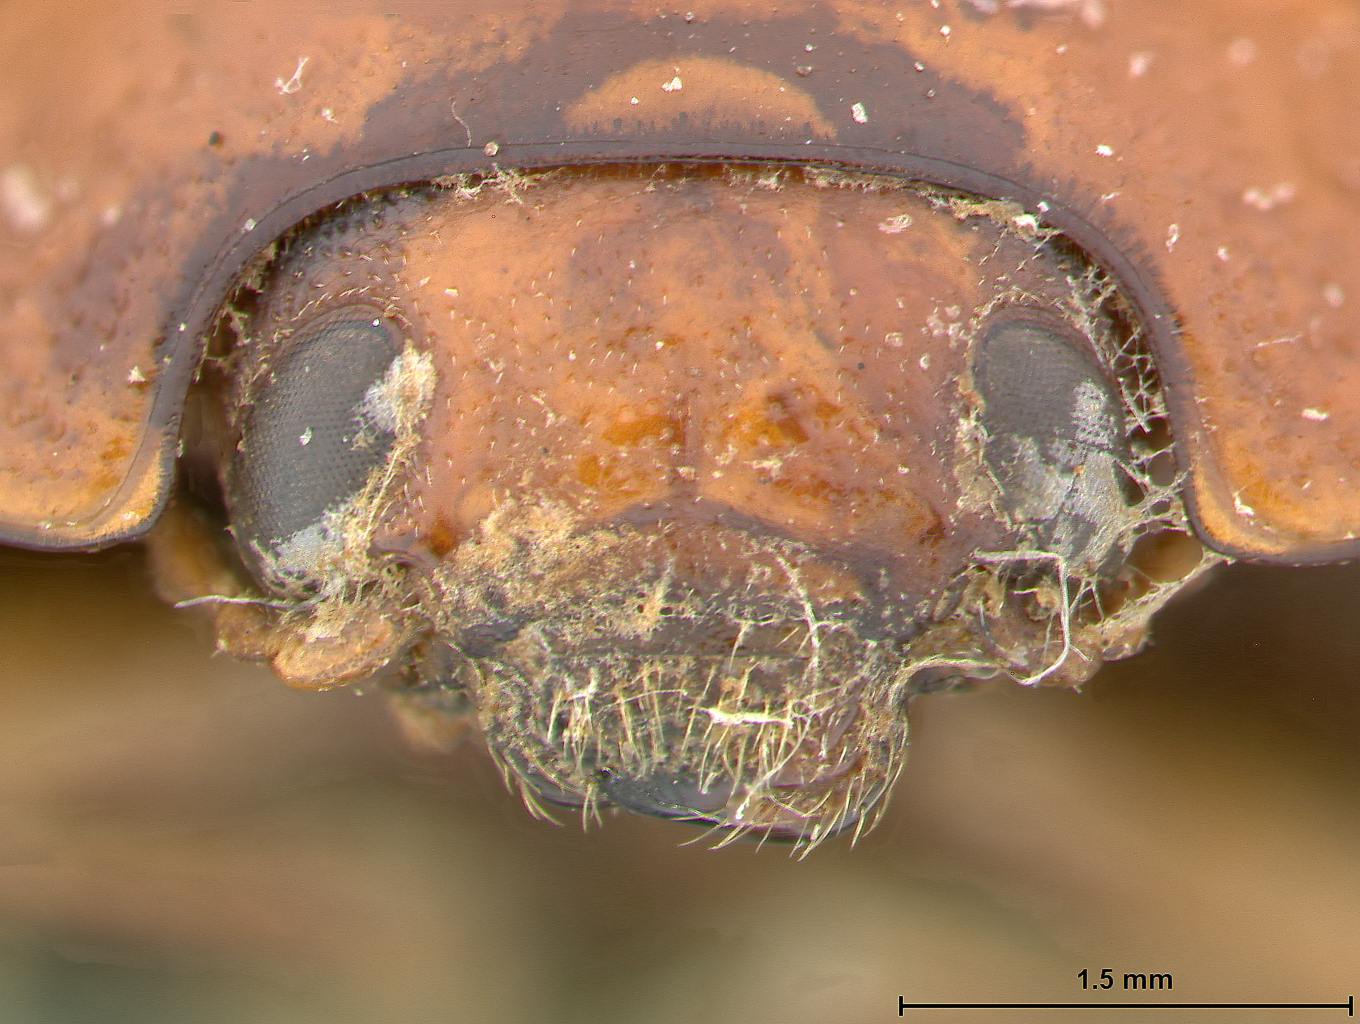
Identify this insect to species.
Trochalodes umbrata
